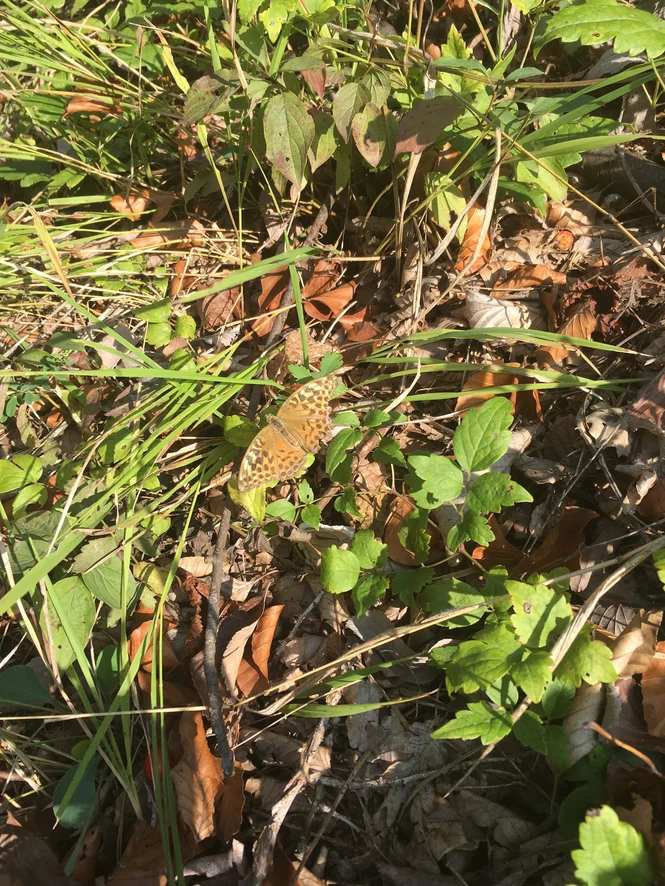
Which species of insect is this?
Argynnis paphia
